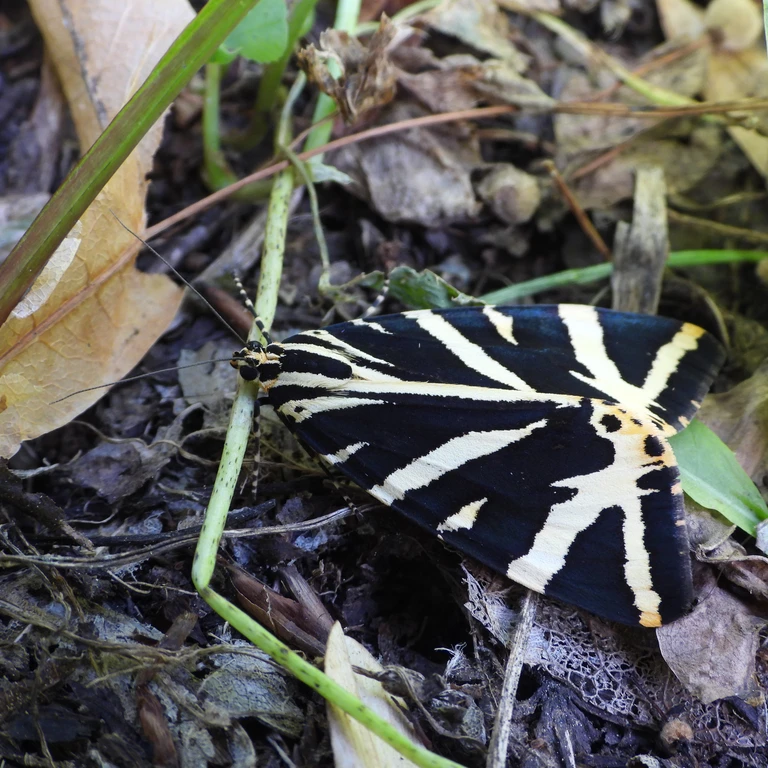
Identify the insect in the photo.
Euplagia quadripunctaria
